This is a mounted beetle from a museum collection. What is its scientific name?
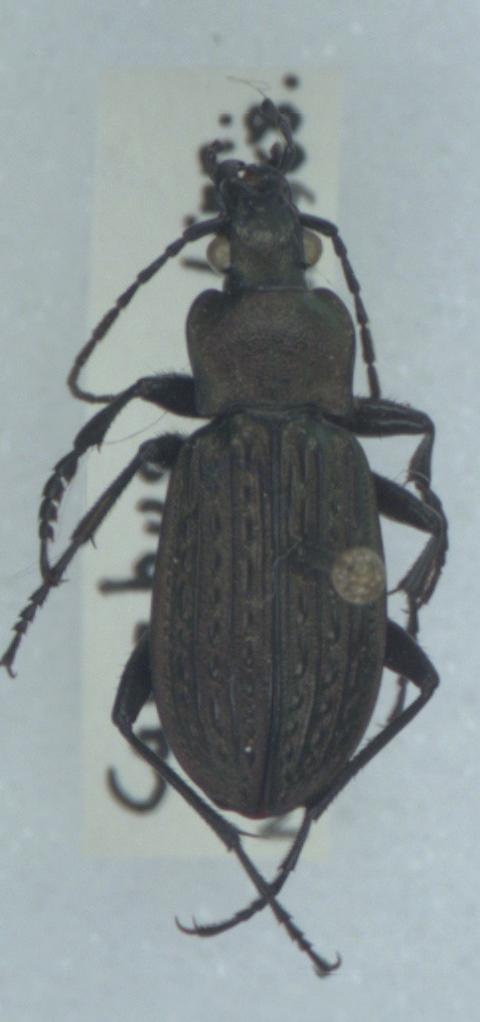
Carabus granulatus
